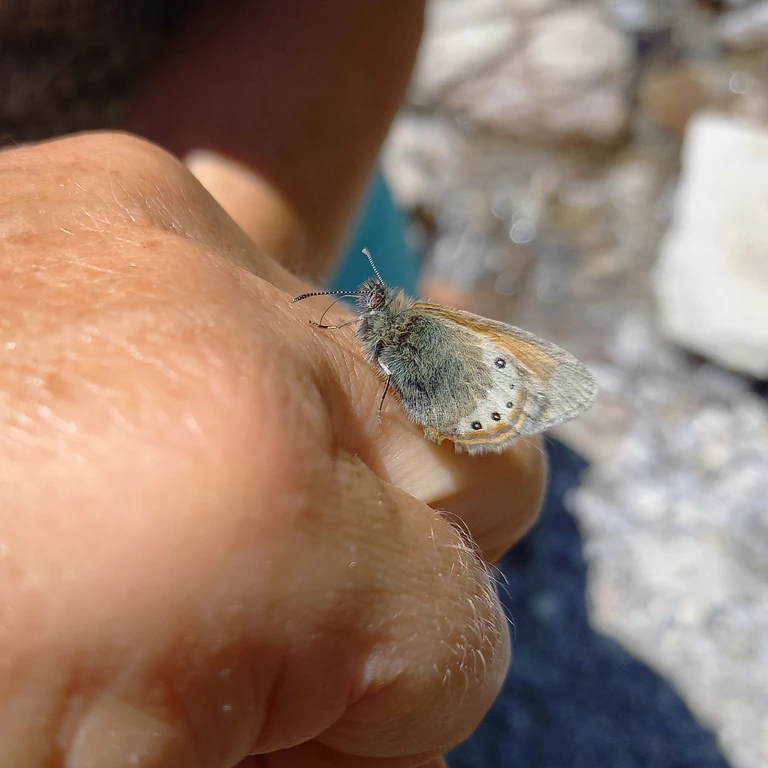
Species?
Coenonympha gardetta
